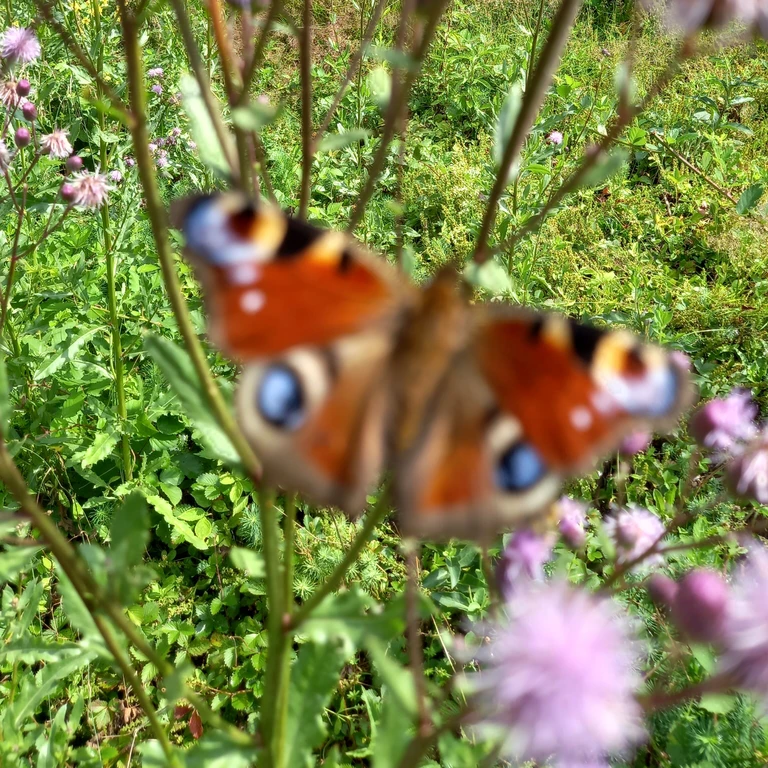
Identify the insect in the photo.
Aglais io
